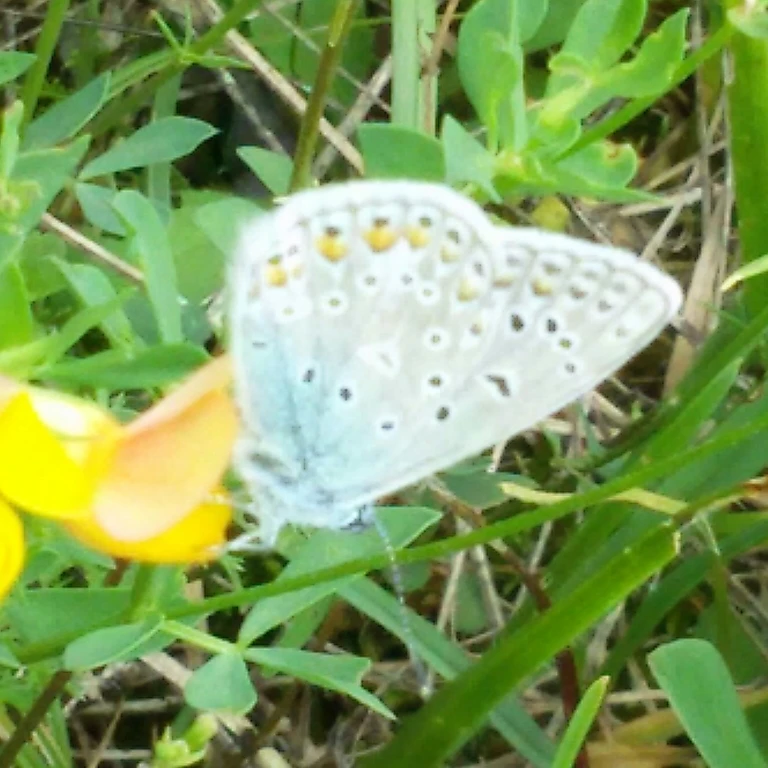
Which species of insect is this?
Polyommatus icarus
